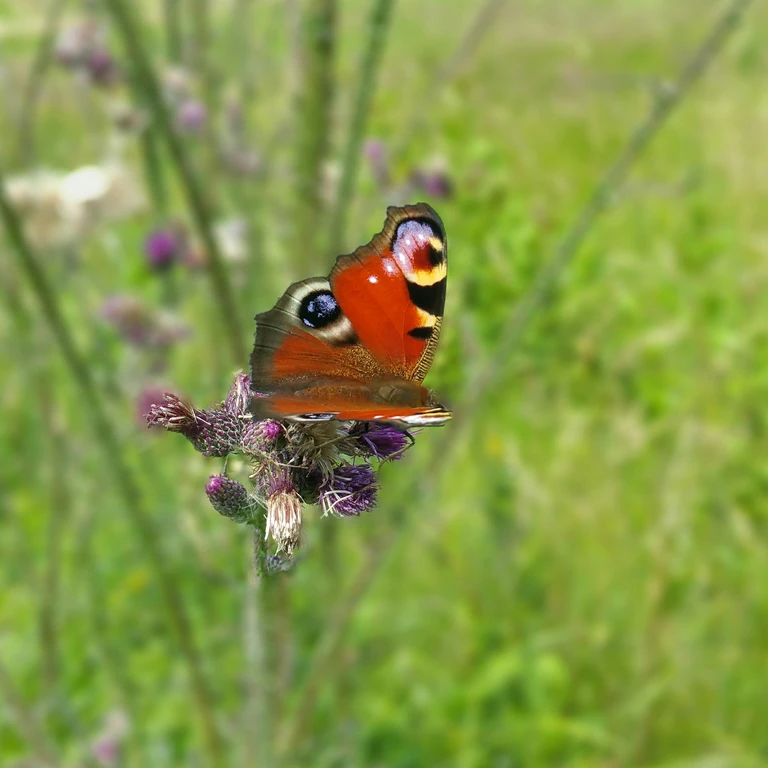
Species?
Aglais io
